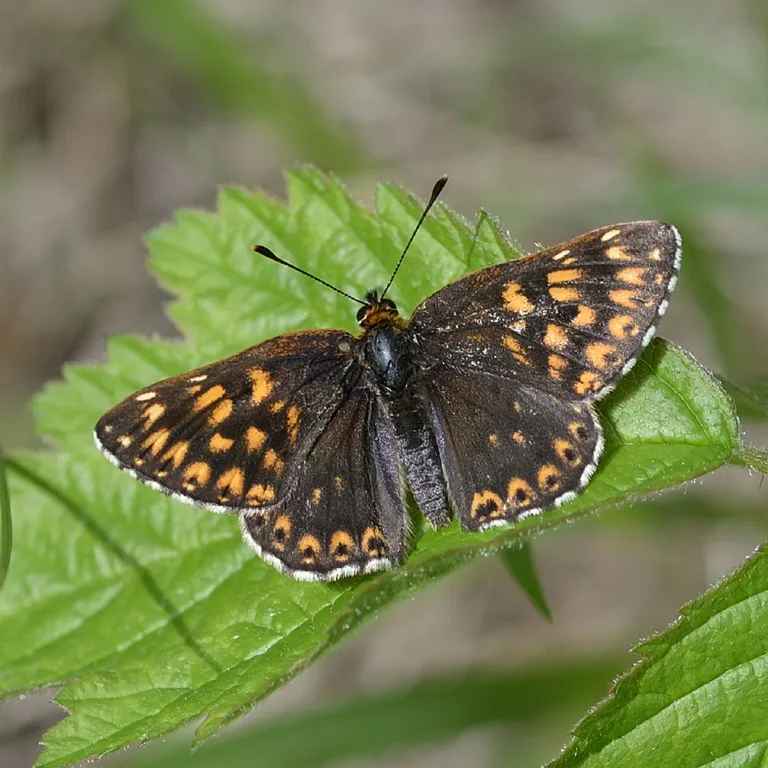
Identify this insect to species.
Hamearis lucina
